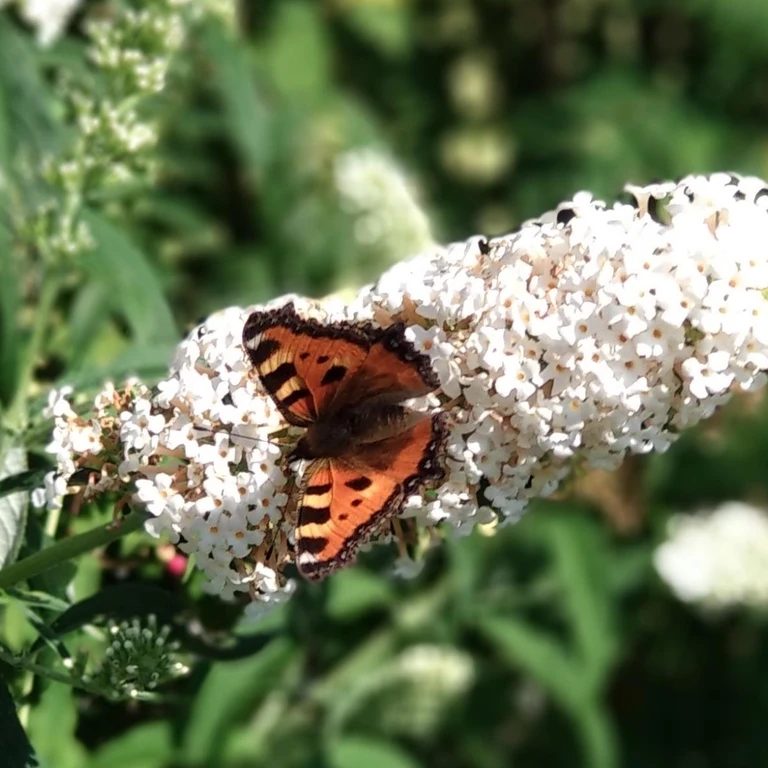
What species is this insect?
Aglais urticae
